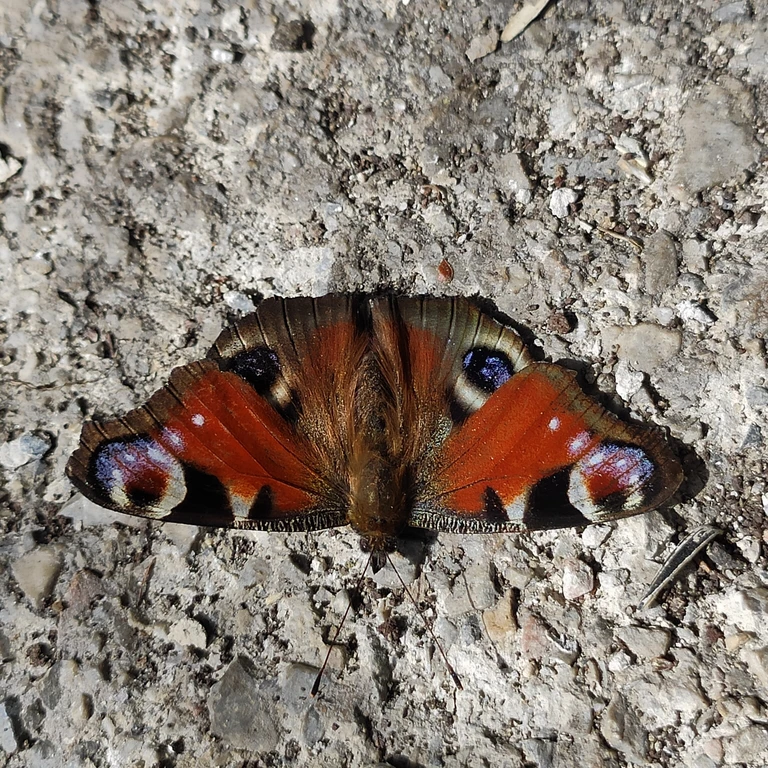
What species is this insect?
Aglais io
